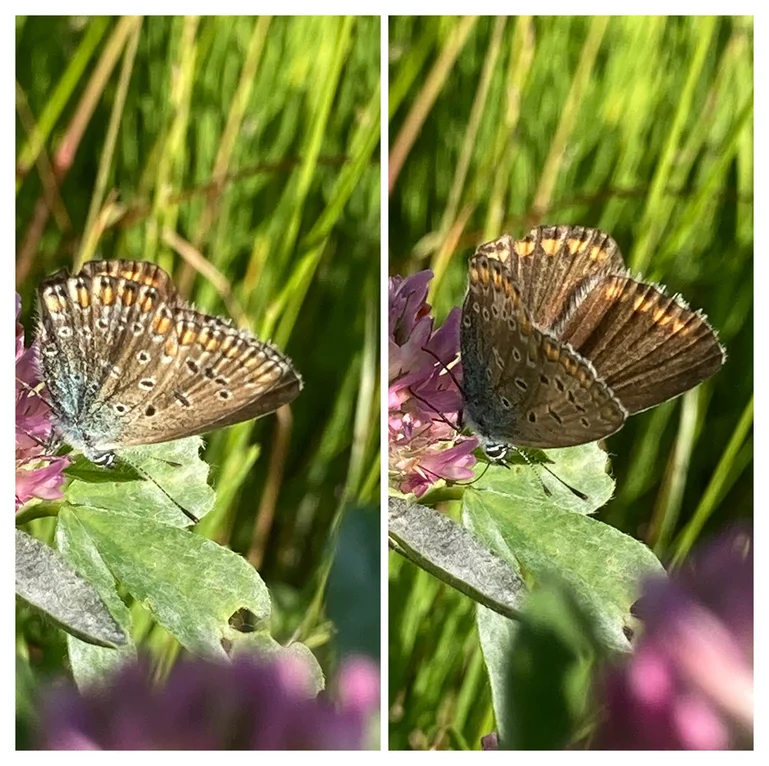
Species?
Polyommatus icarus
